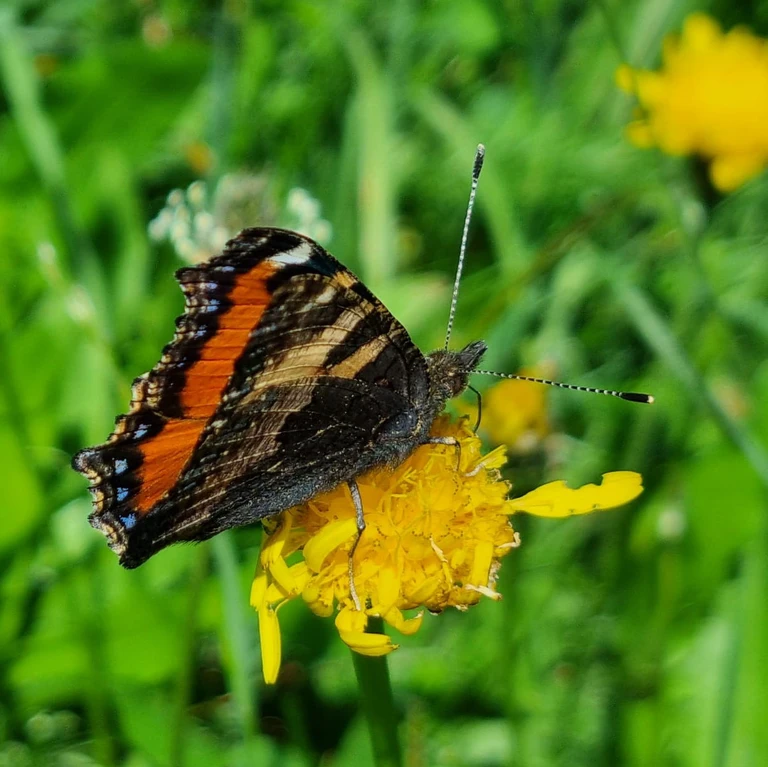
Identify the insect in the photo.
Aglais urticae
